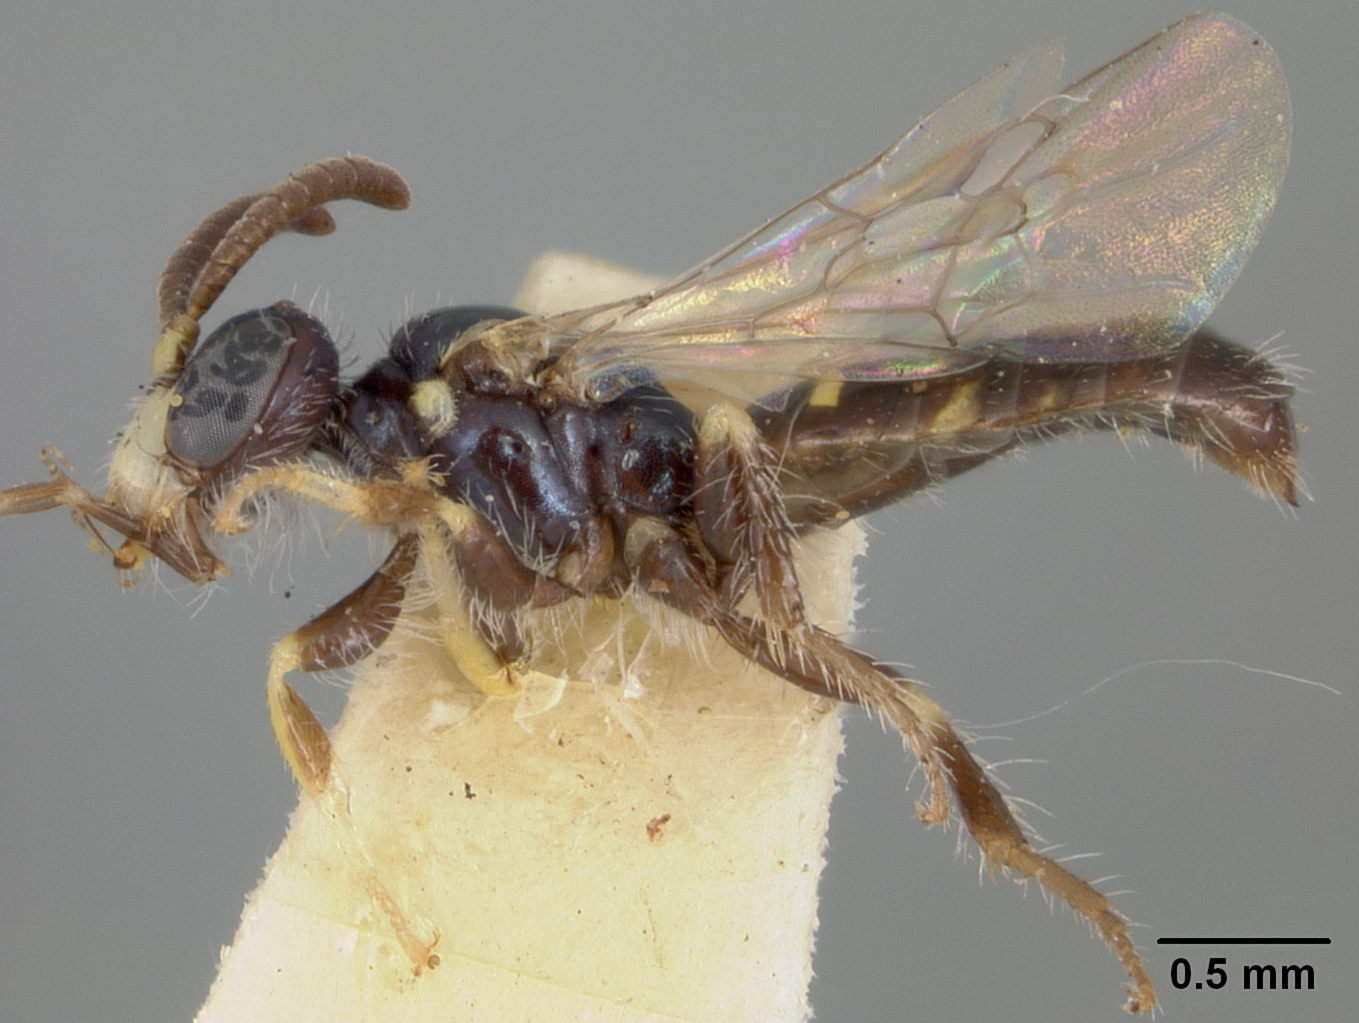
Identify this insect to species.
Perdita florissantella
